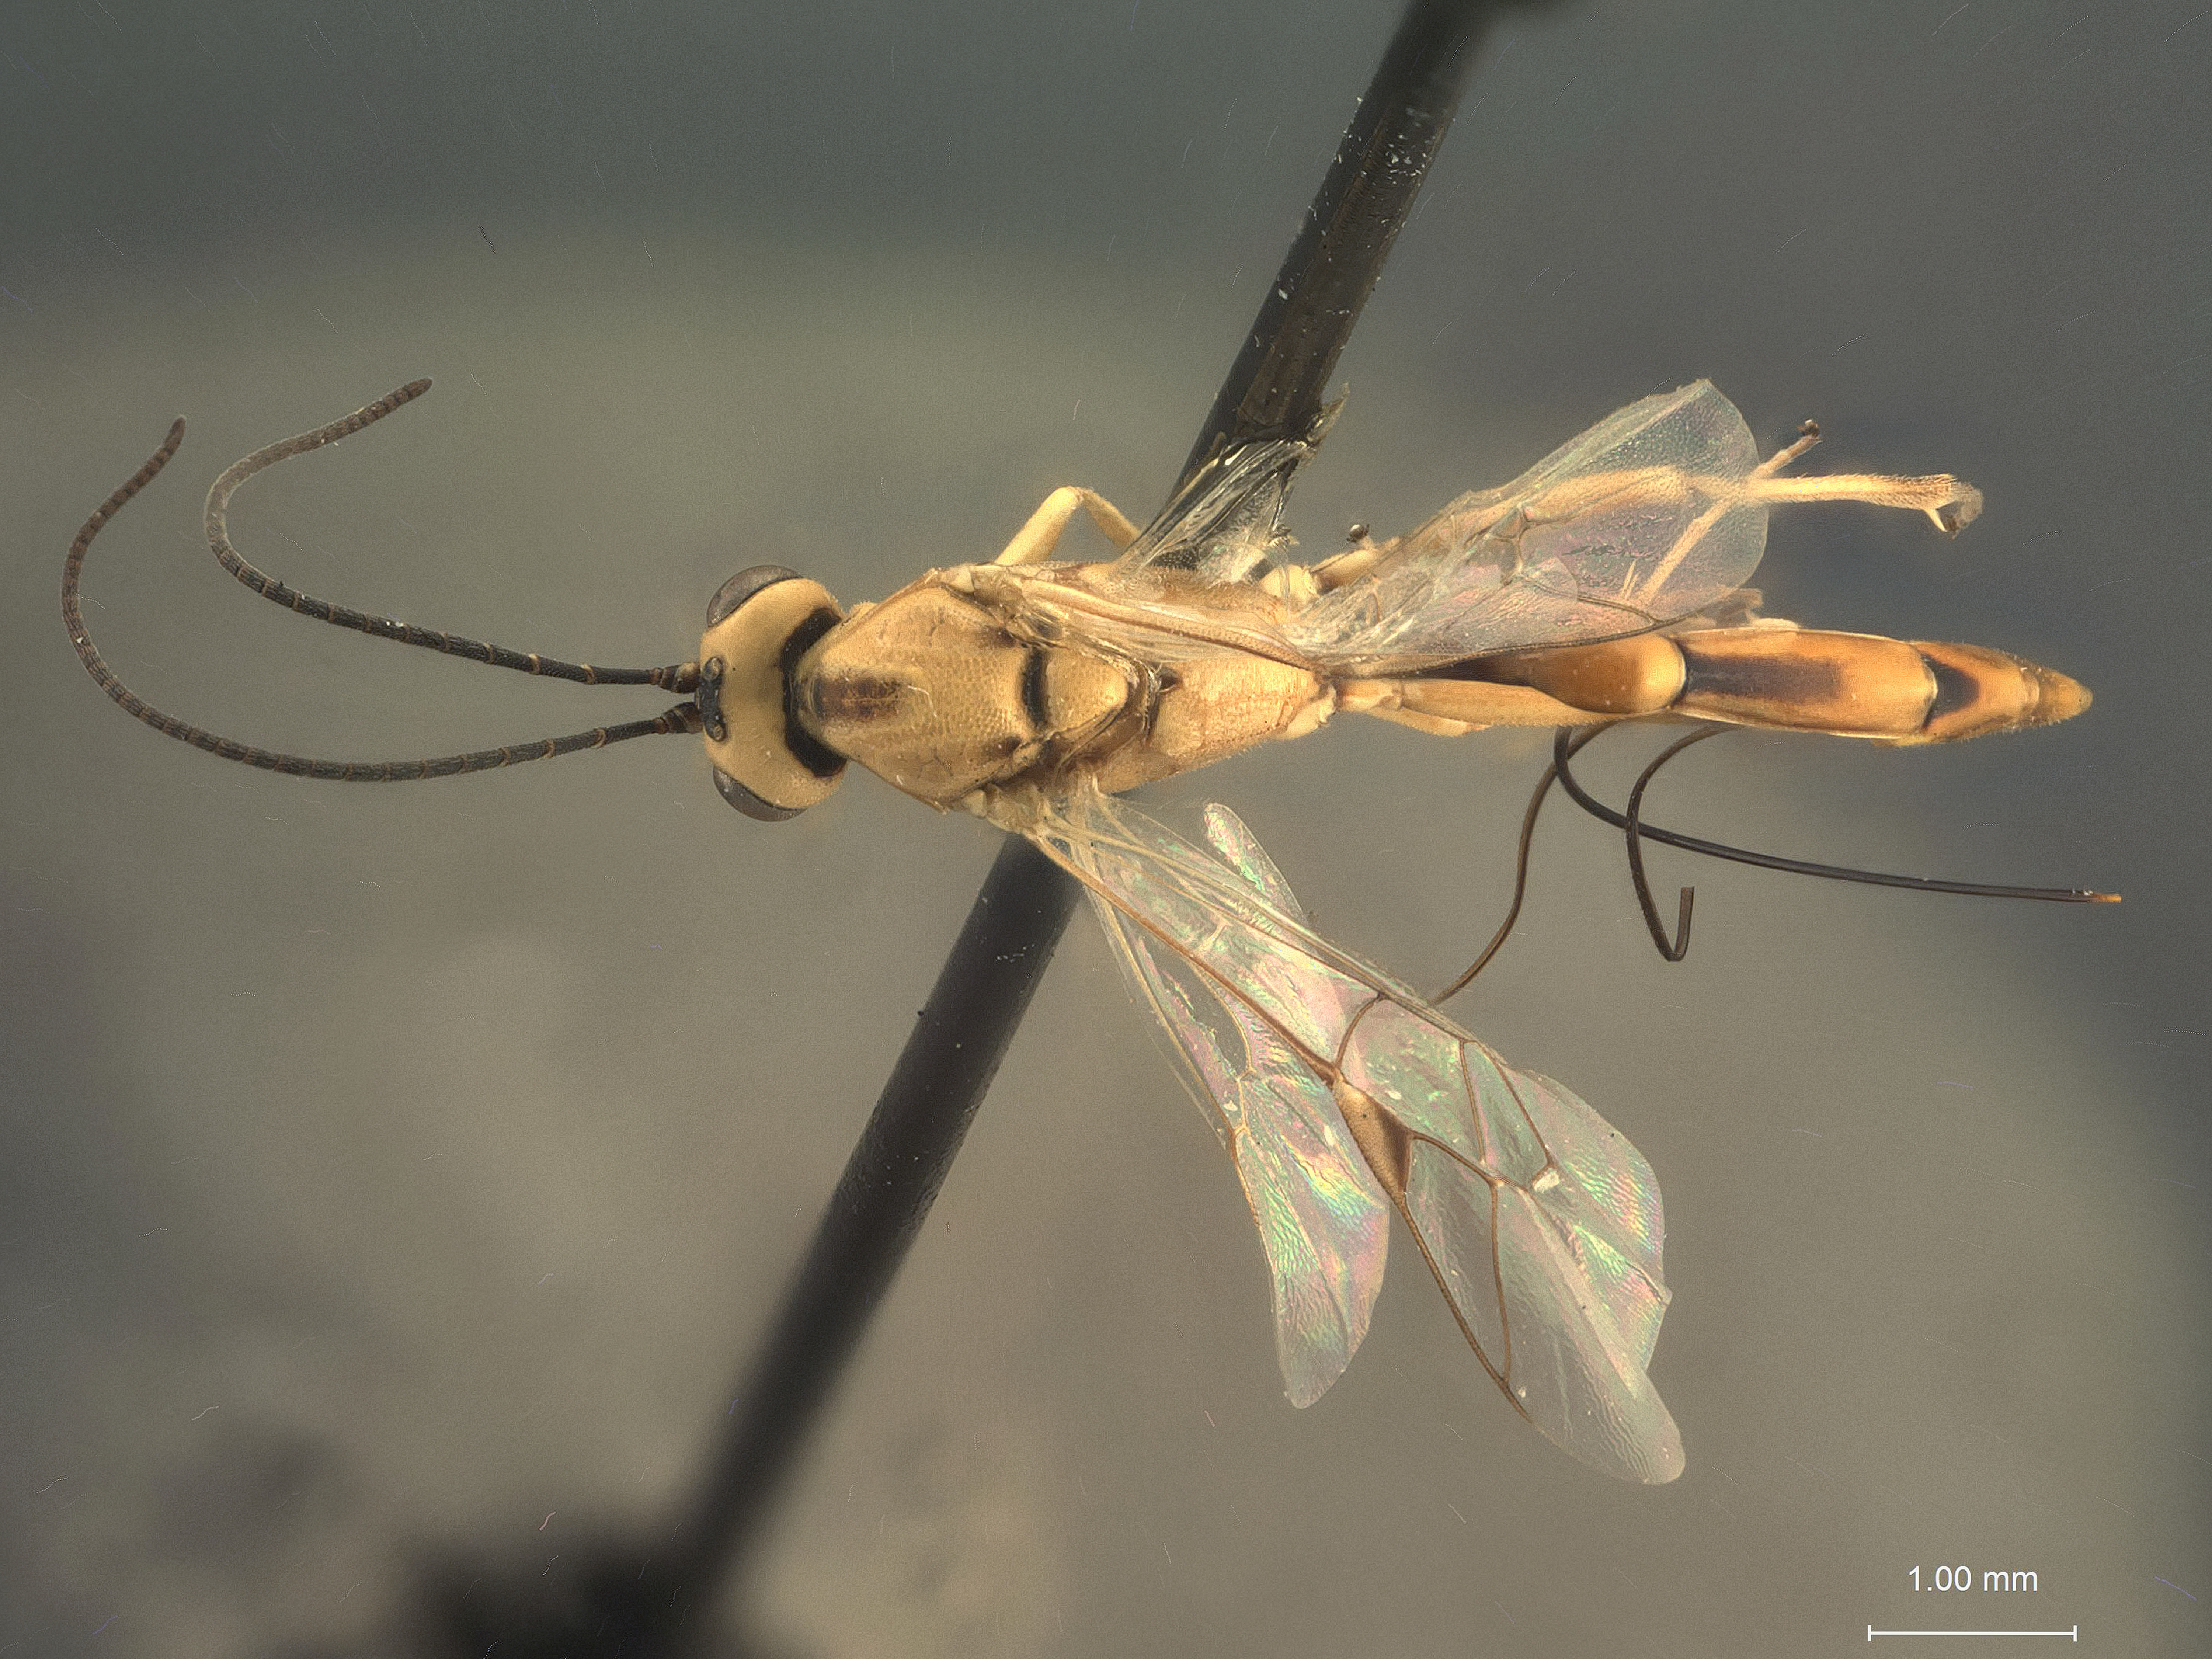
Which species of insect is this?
Temelucha kanensis
